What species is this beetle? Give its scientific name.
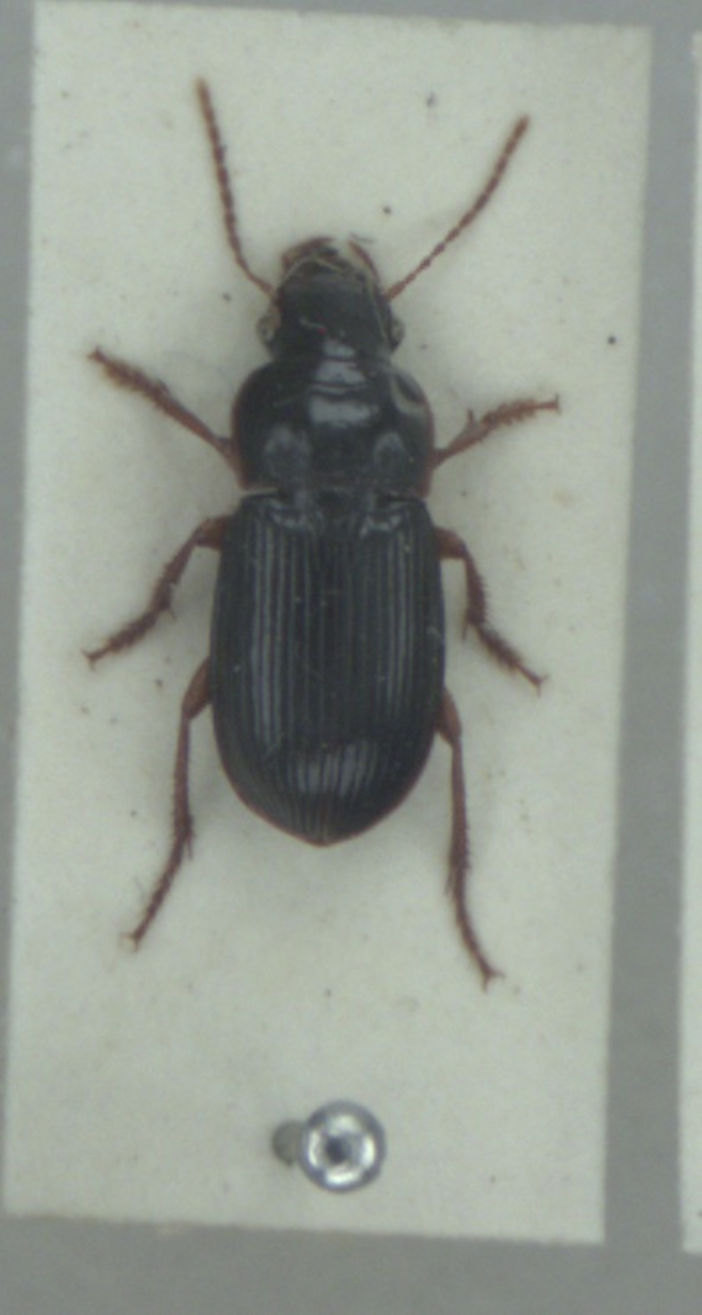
Harpalus latus
